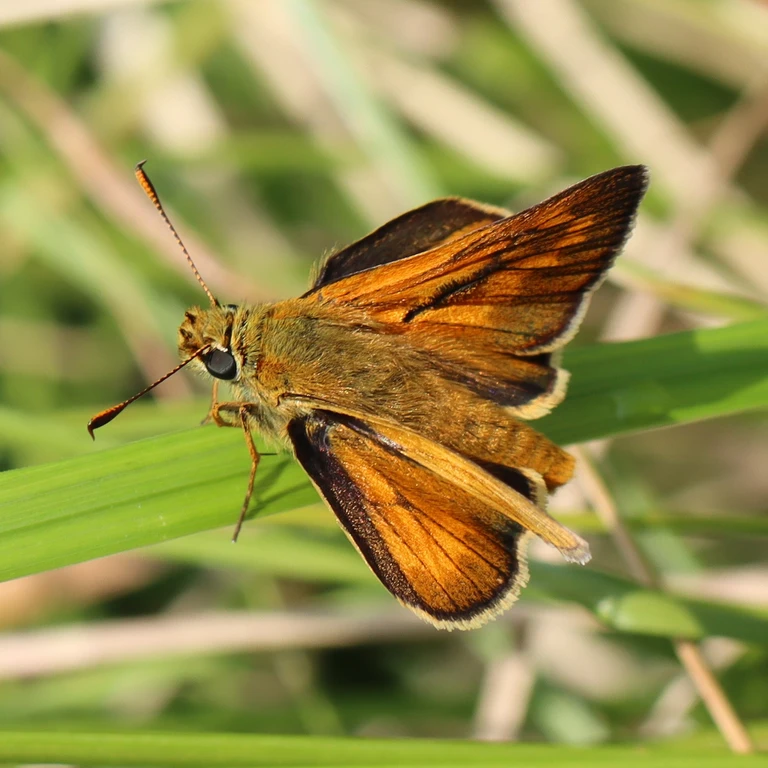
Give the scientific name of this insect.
Ochlodes sylvanus (also Ochlodes venata)
